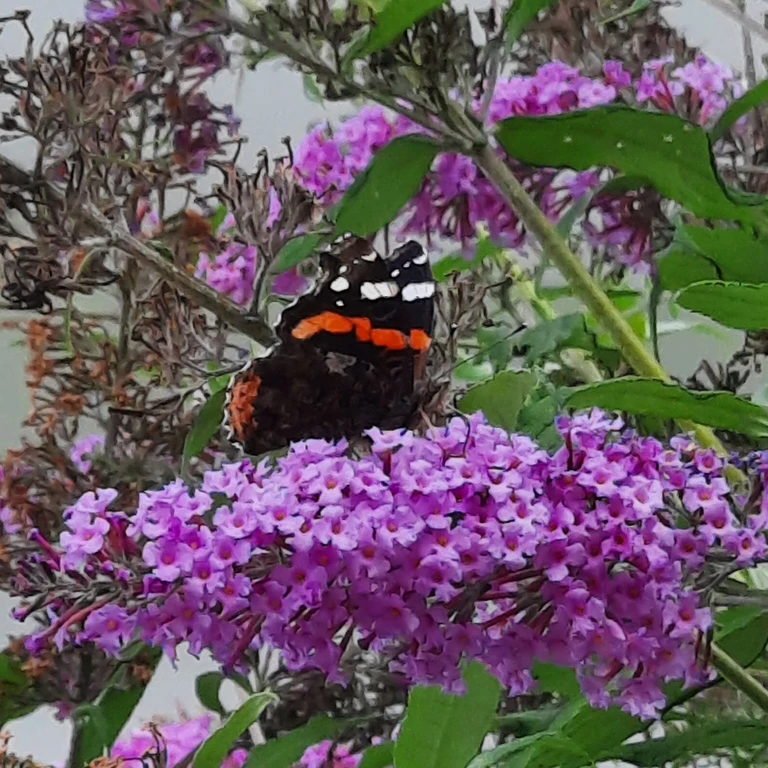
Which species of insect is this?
Vanessa atalanta
